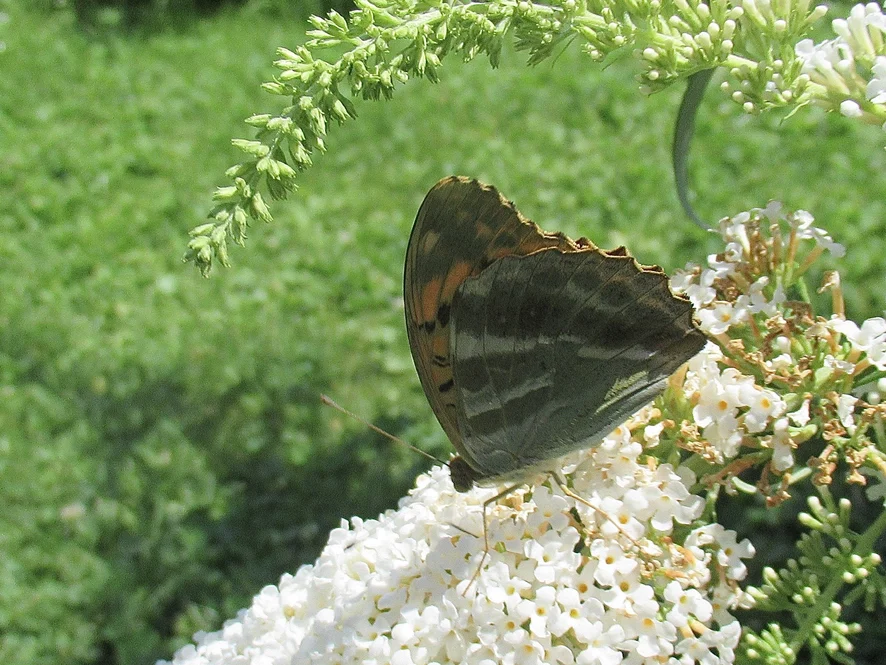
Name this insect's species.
Argynnis paphia
